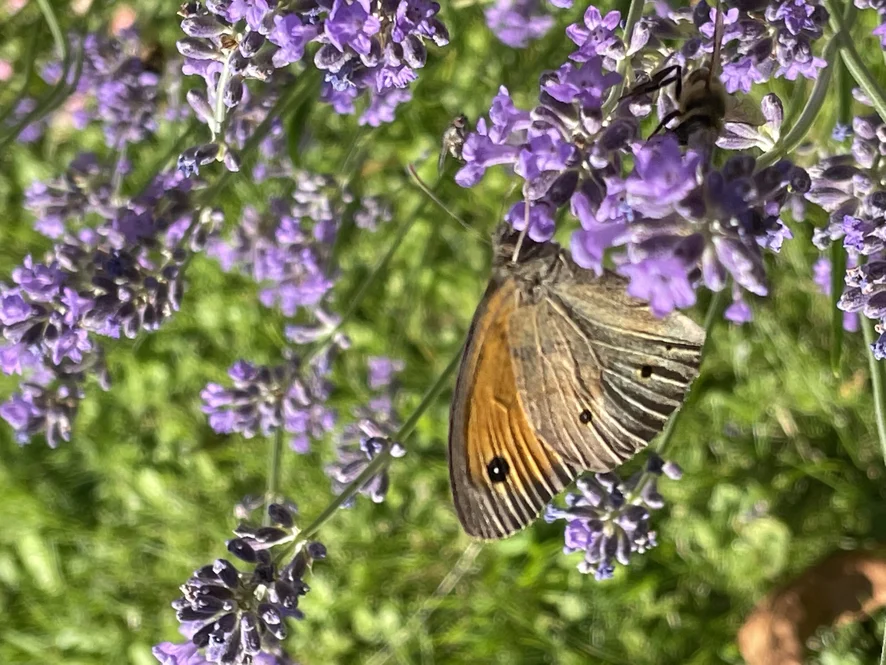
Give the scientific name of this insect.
Maniola jurtina
